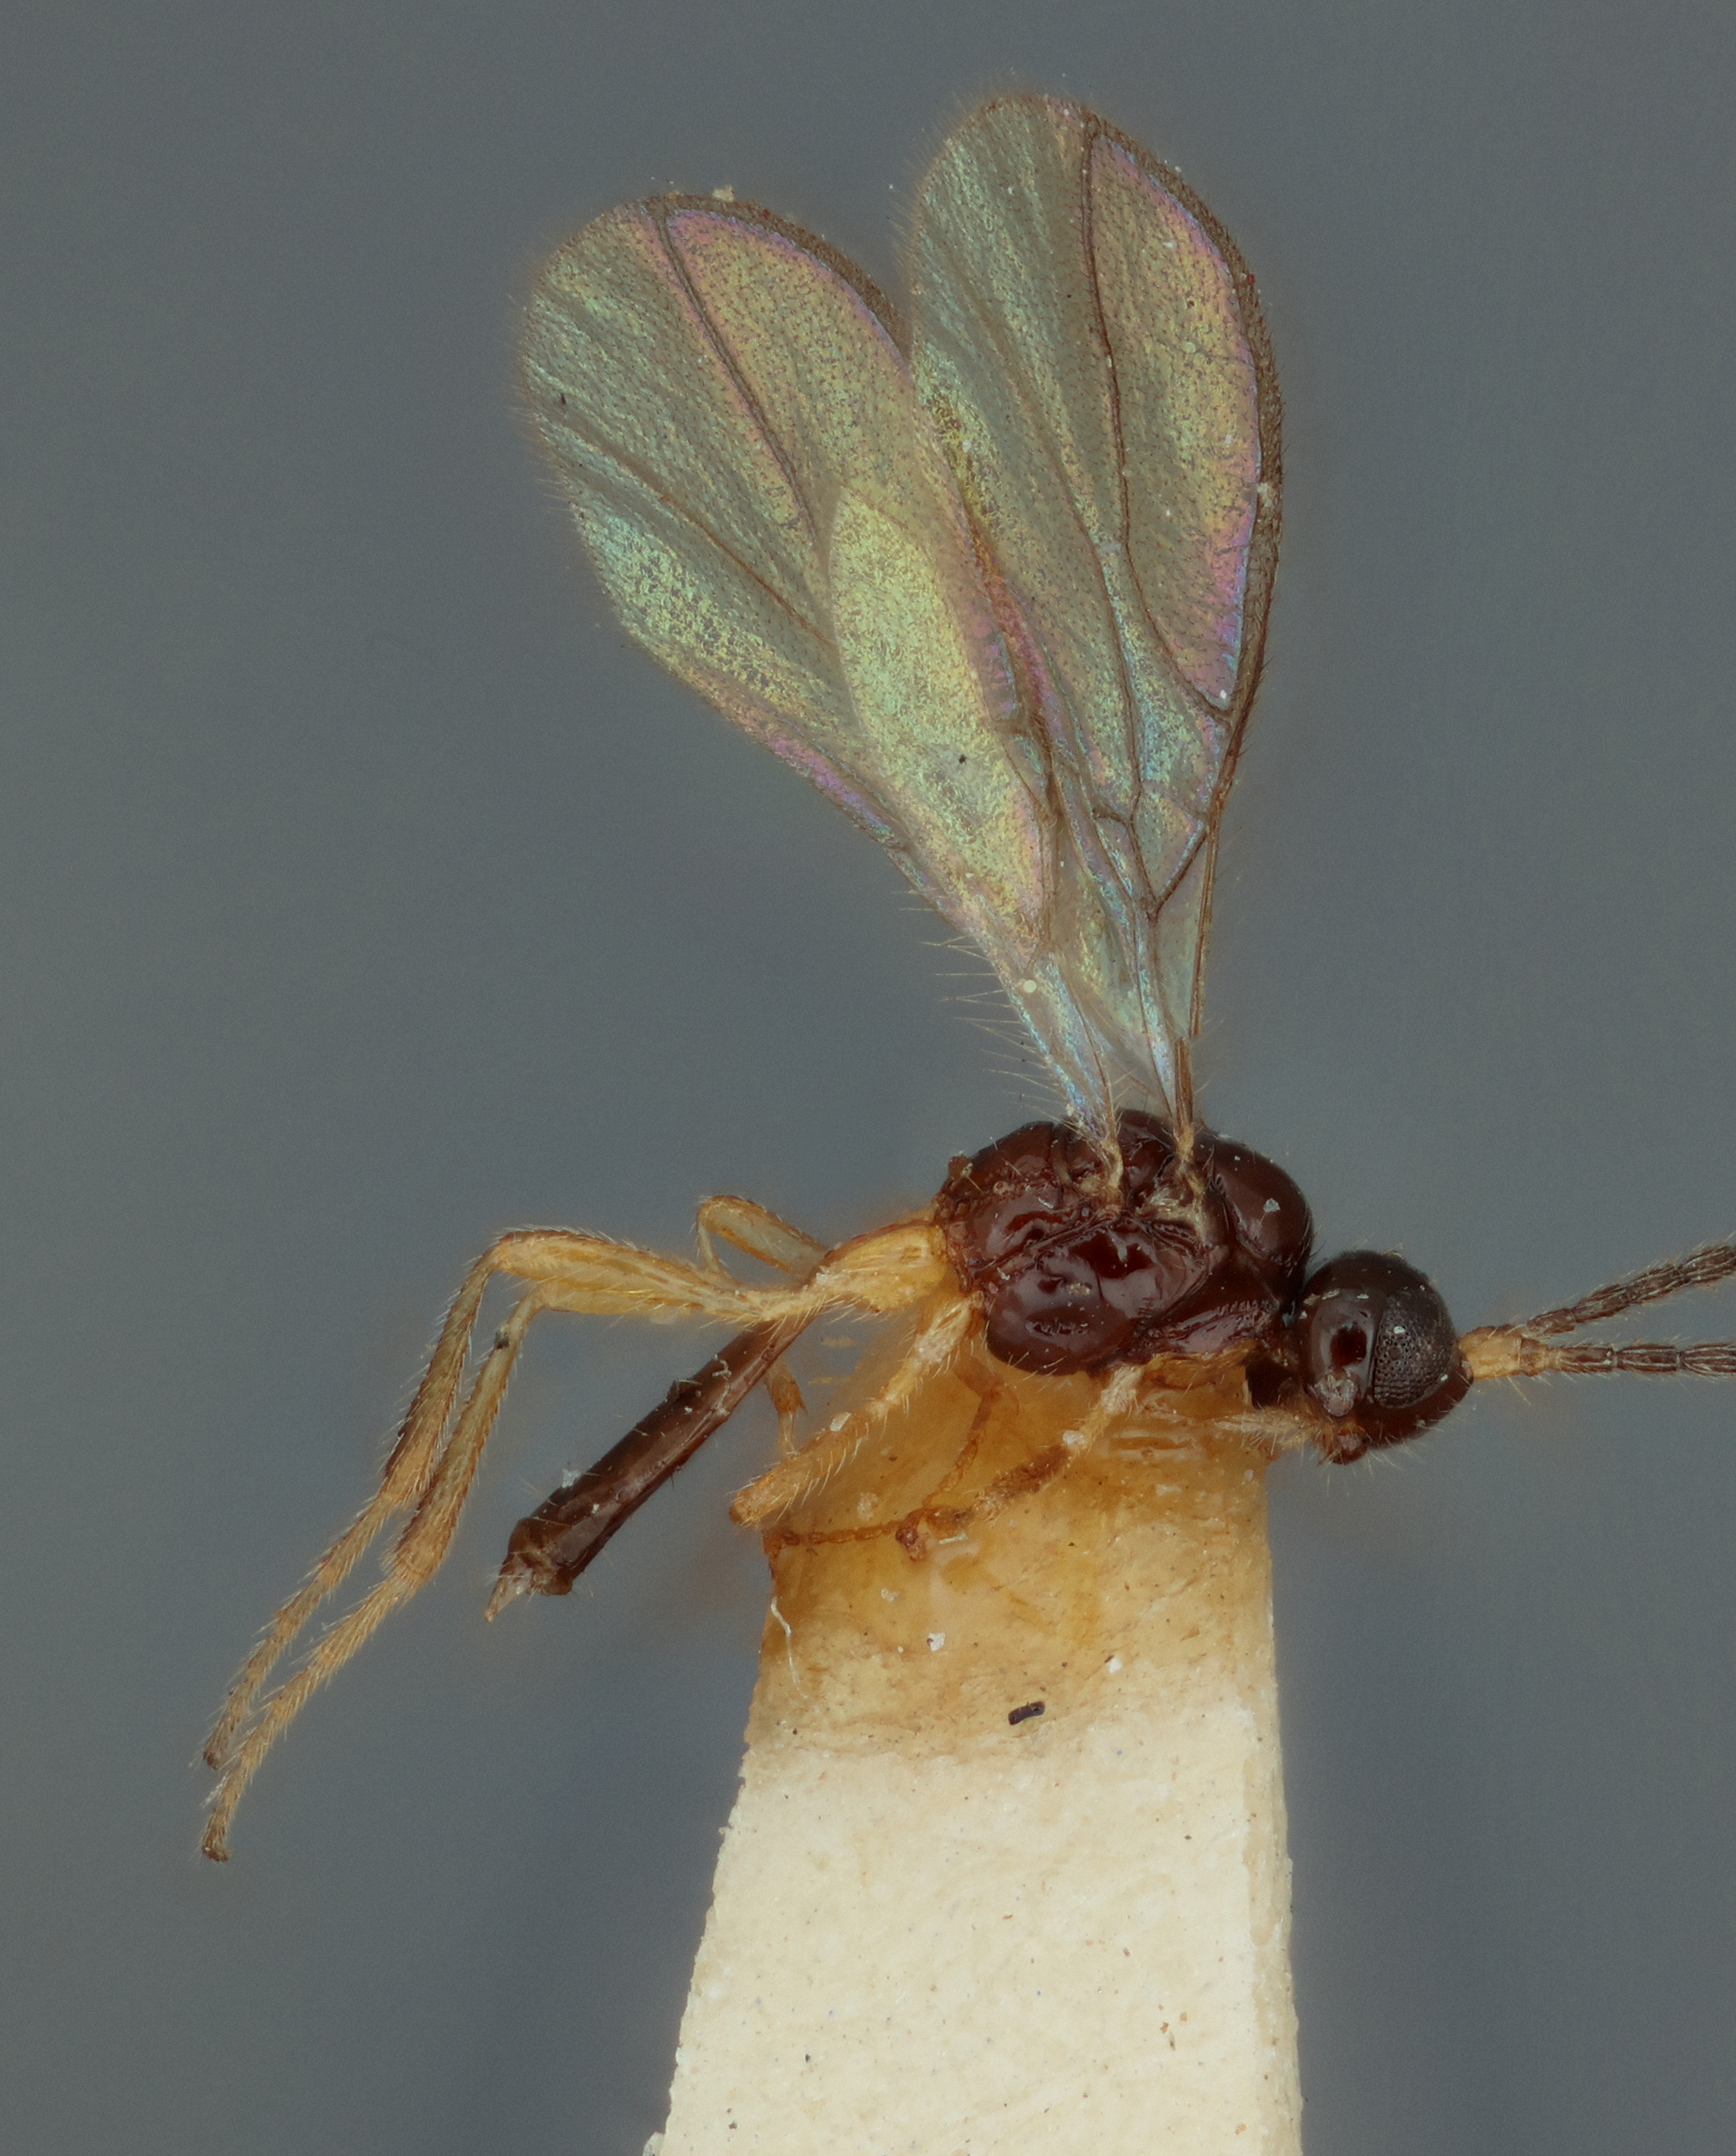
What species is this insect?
Synaldis rotundidens
